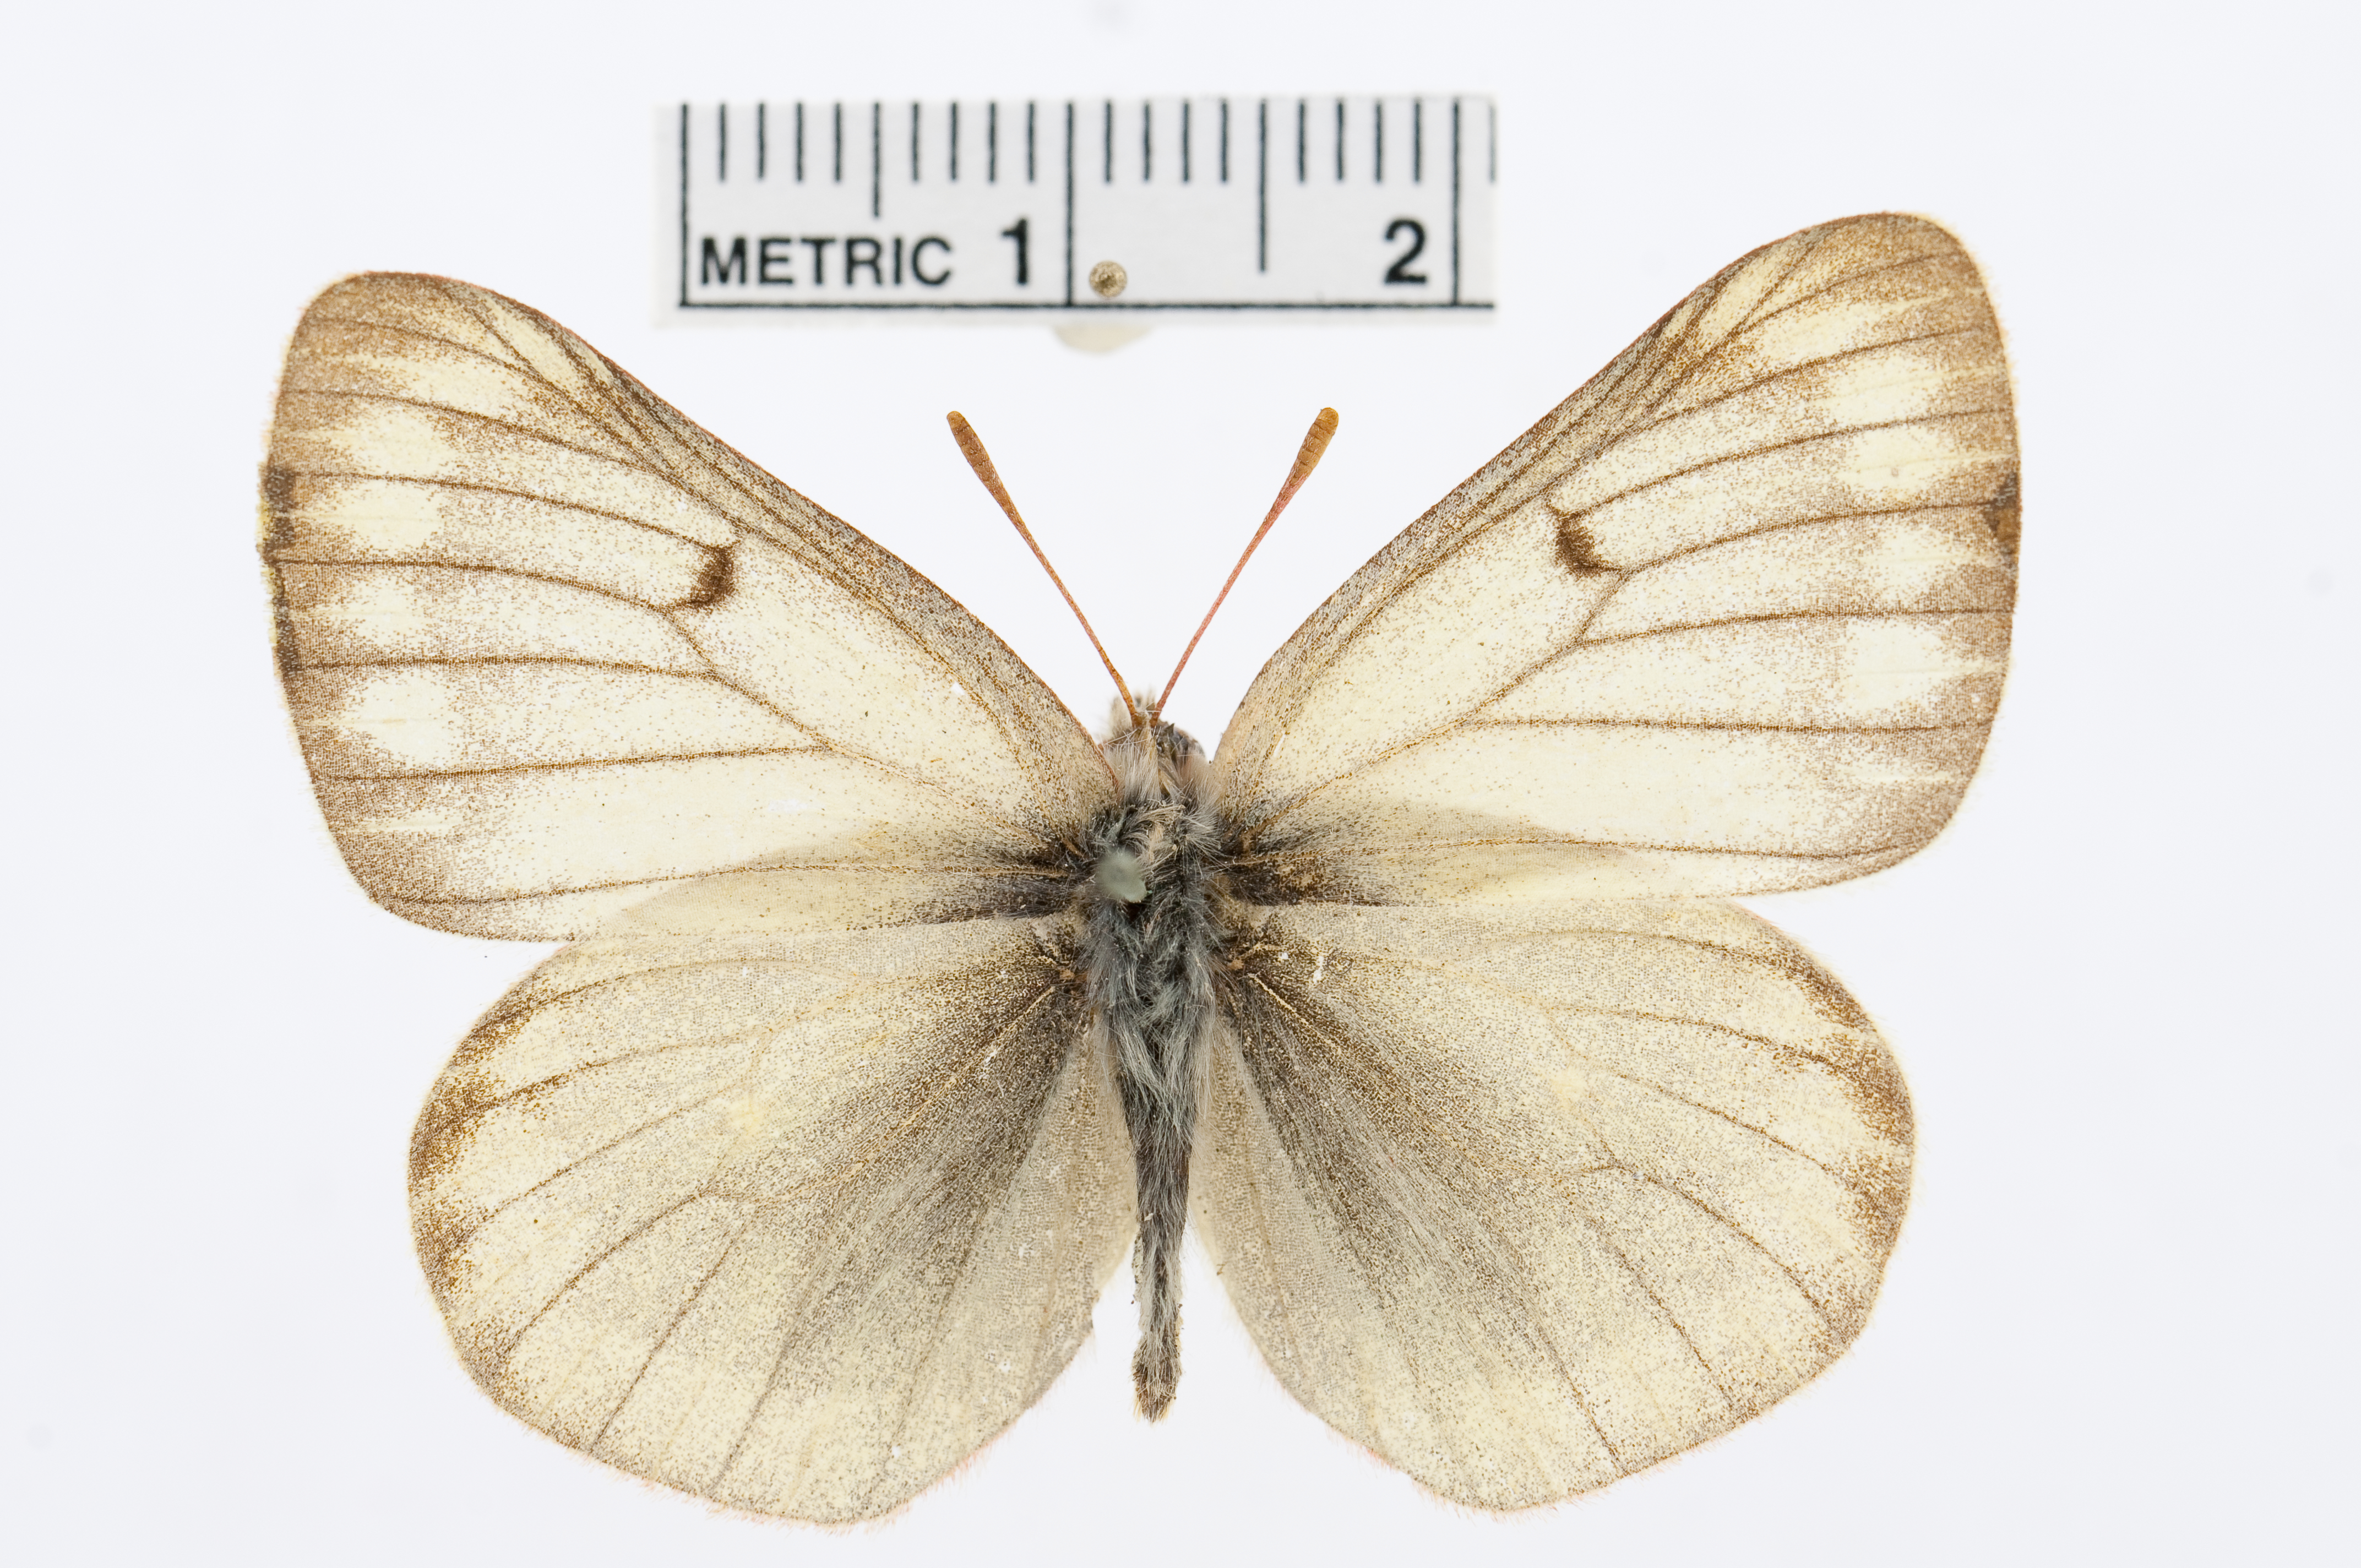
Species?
Colias cocandica
